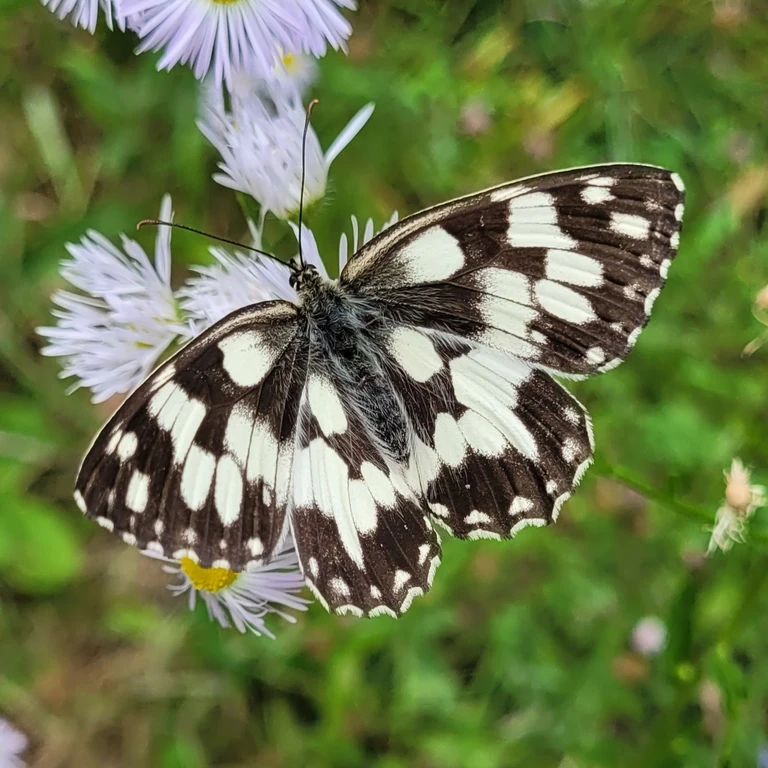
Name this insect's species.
Melanargia galathea
